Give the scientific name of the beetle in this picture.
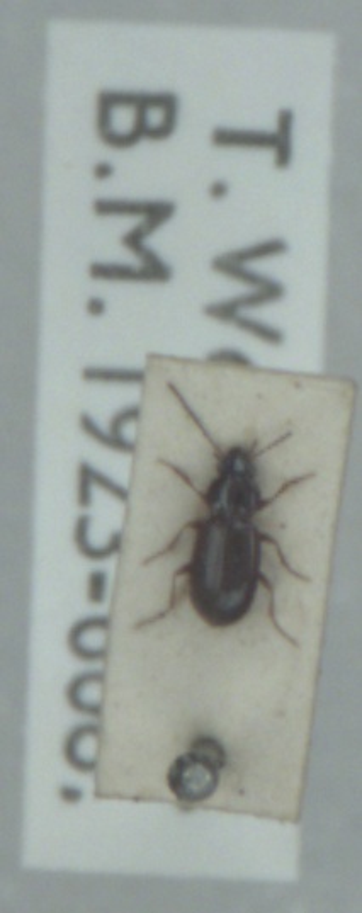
Bembidion obtusum
